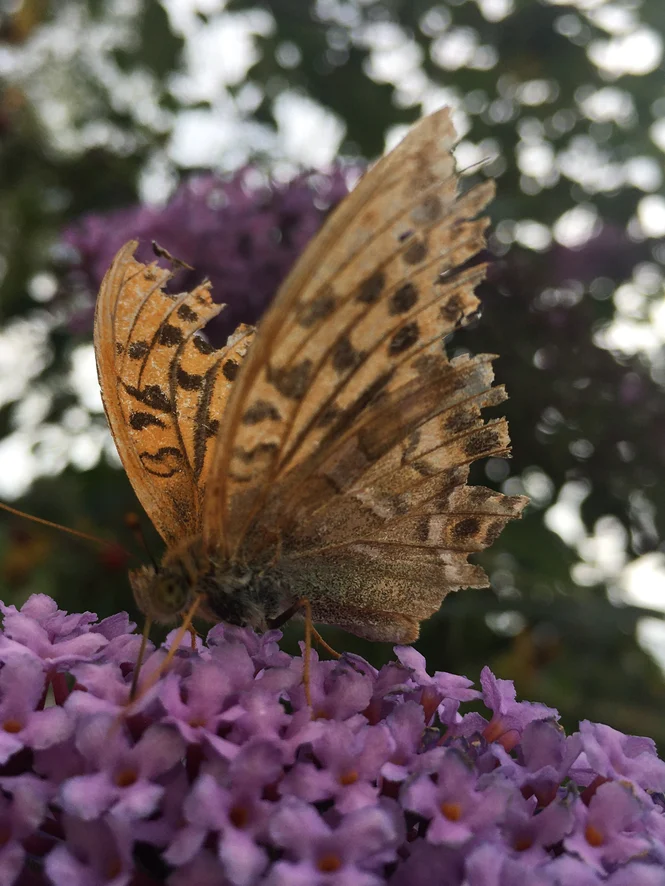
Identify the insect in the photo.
Argynnis paphia
